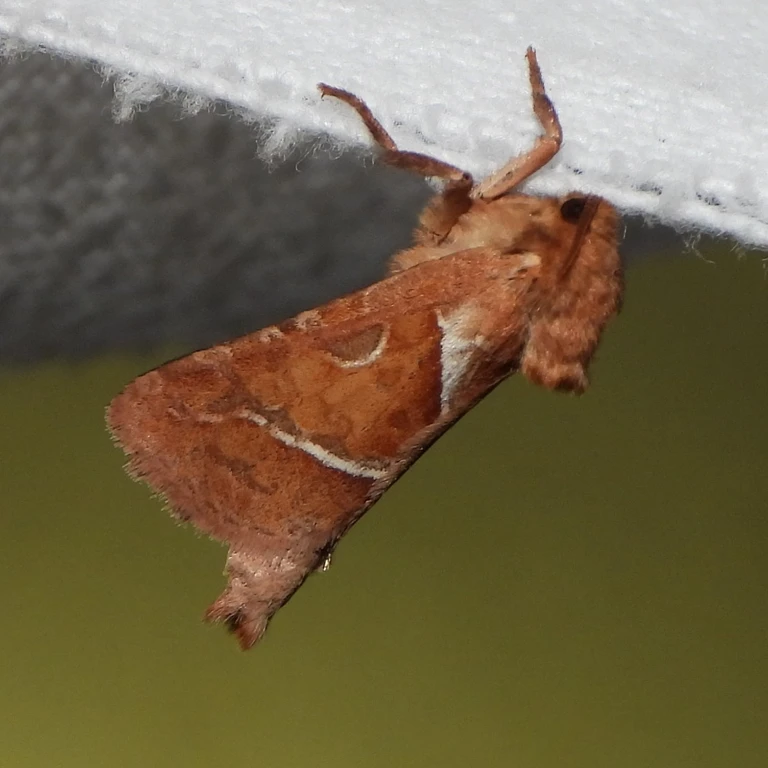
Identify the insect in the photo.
Triodia sylvina
